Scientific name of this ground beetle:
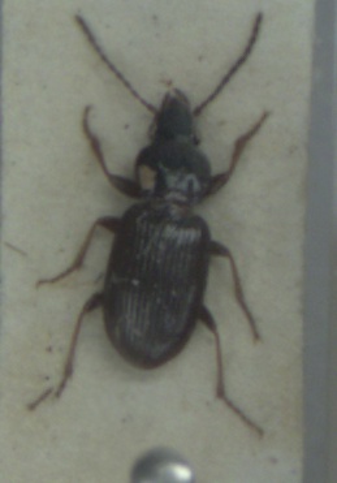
Pterostichus strenuus
